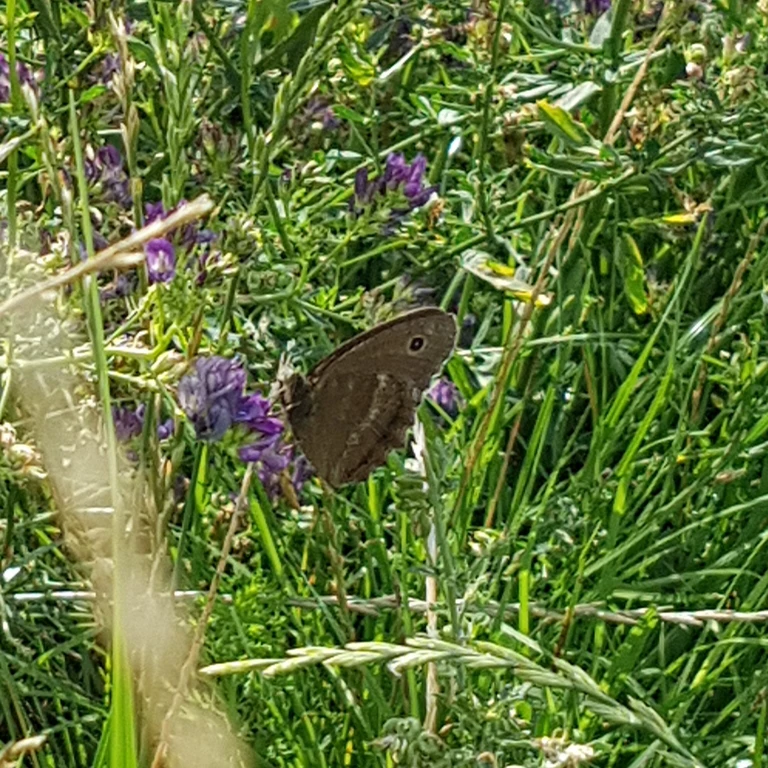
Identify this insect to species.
Minois dryas
